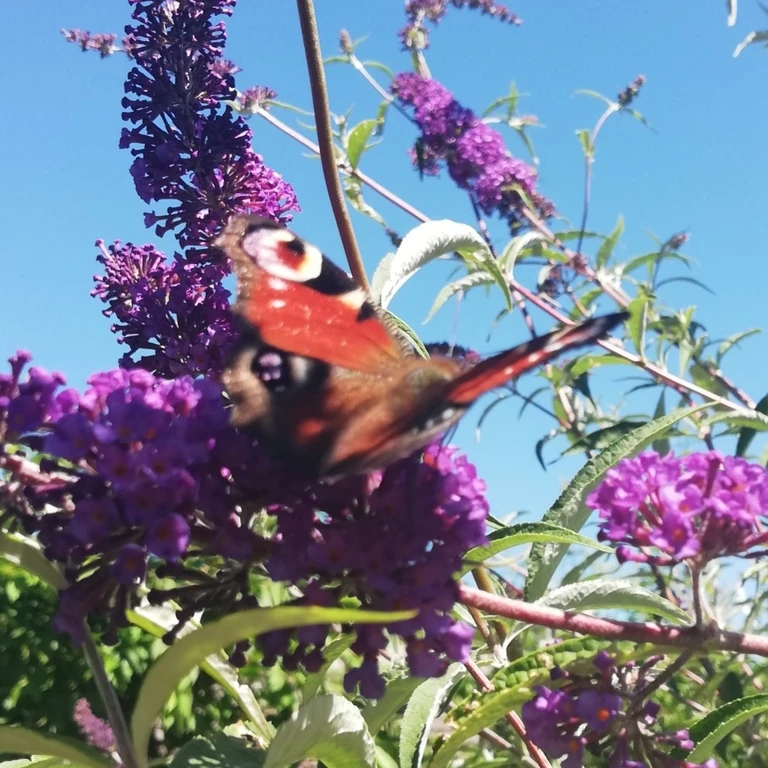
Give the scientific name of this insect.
Aglais io
